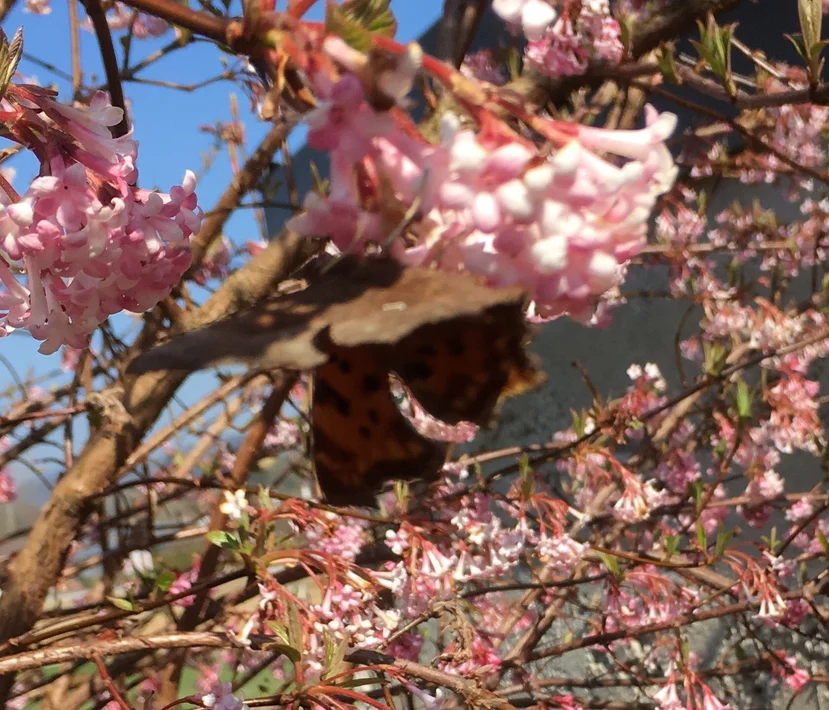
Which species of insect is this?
Polygonia c-album
